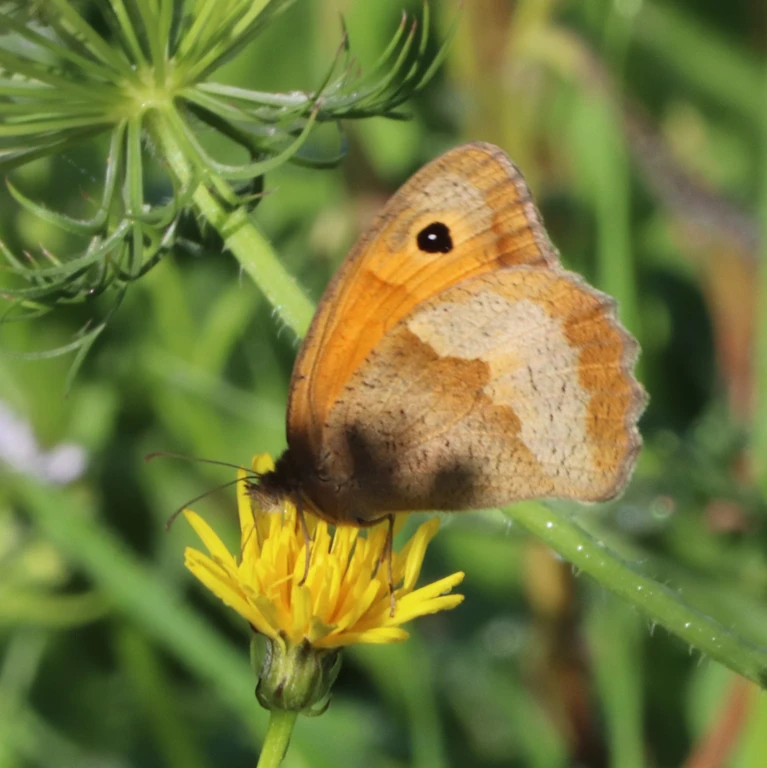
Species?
Maniola jurtina
